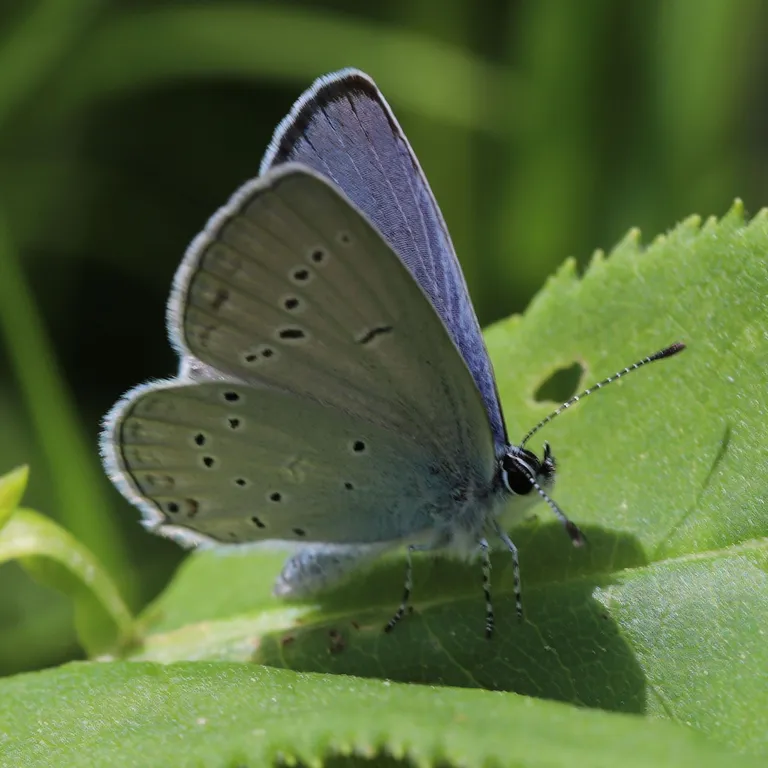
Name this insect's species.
Cupido decolorata (also Elkalyce decolorata)
